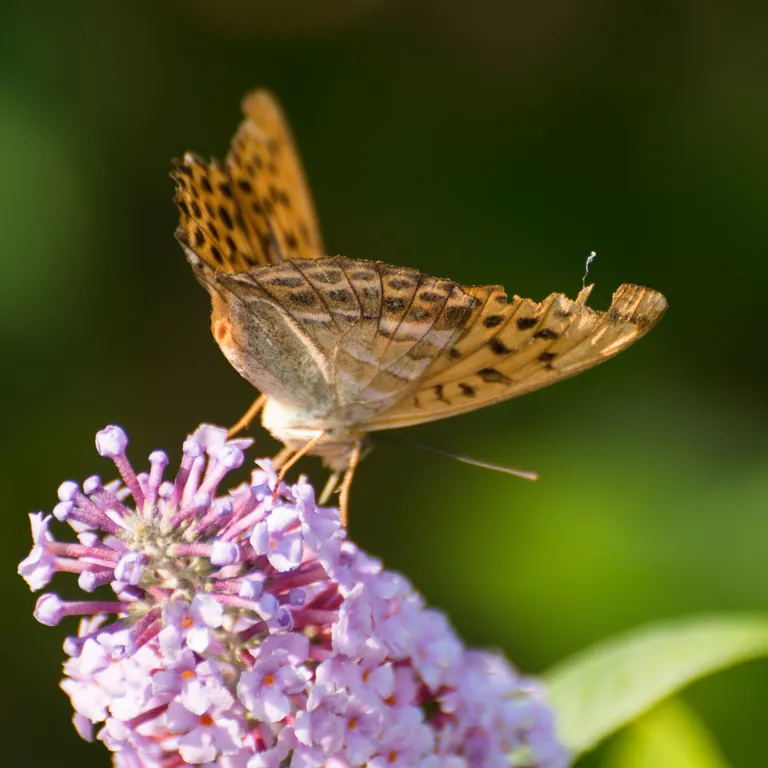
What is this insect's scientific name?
Argynnis paphia
